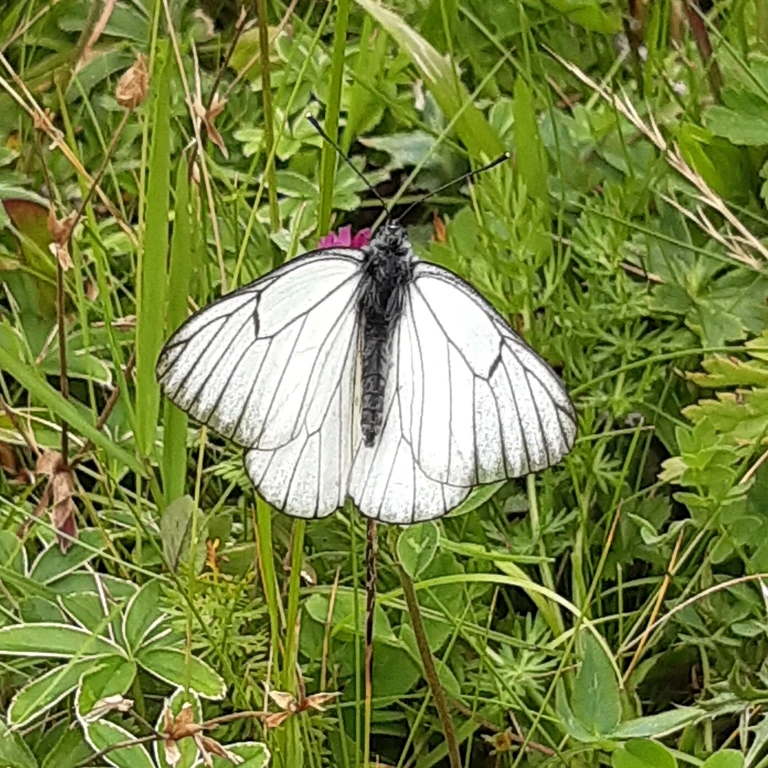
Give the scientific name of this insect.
Aporia crataegi
